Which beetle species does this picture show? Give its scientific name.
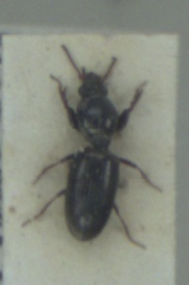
Dyschirius politus
